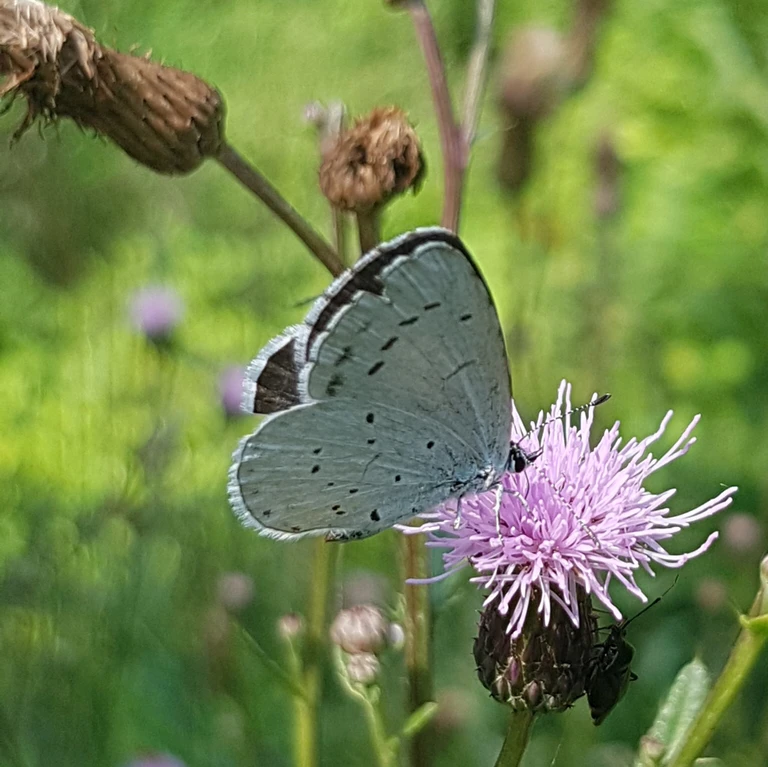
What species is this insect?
Celastrina argiolus
